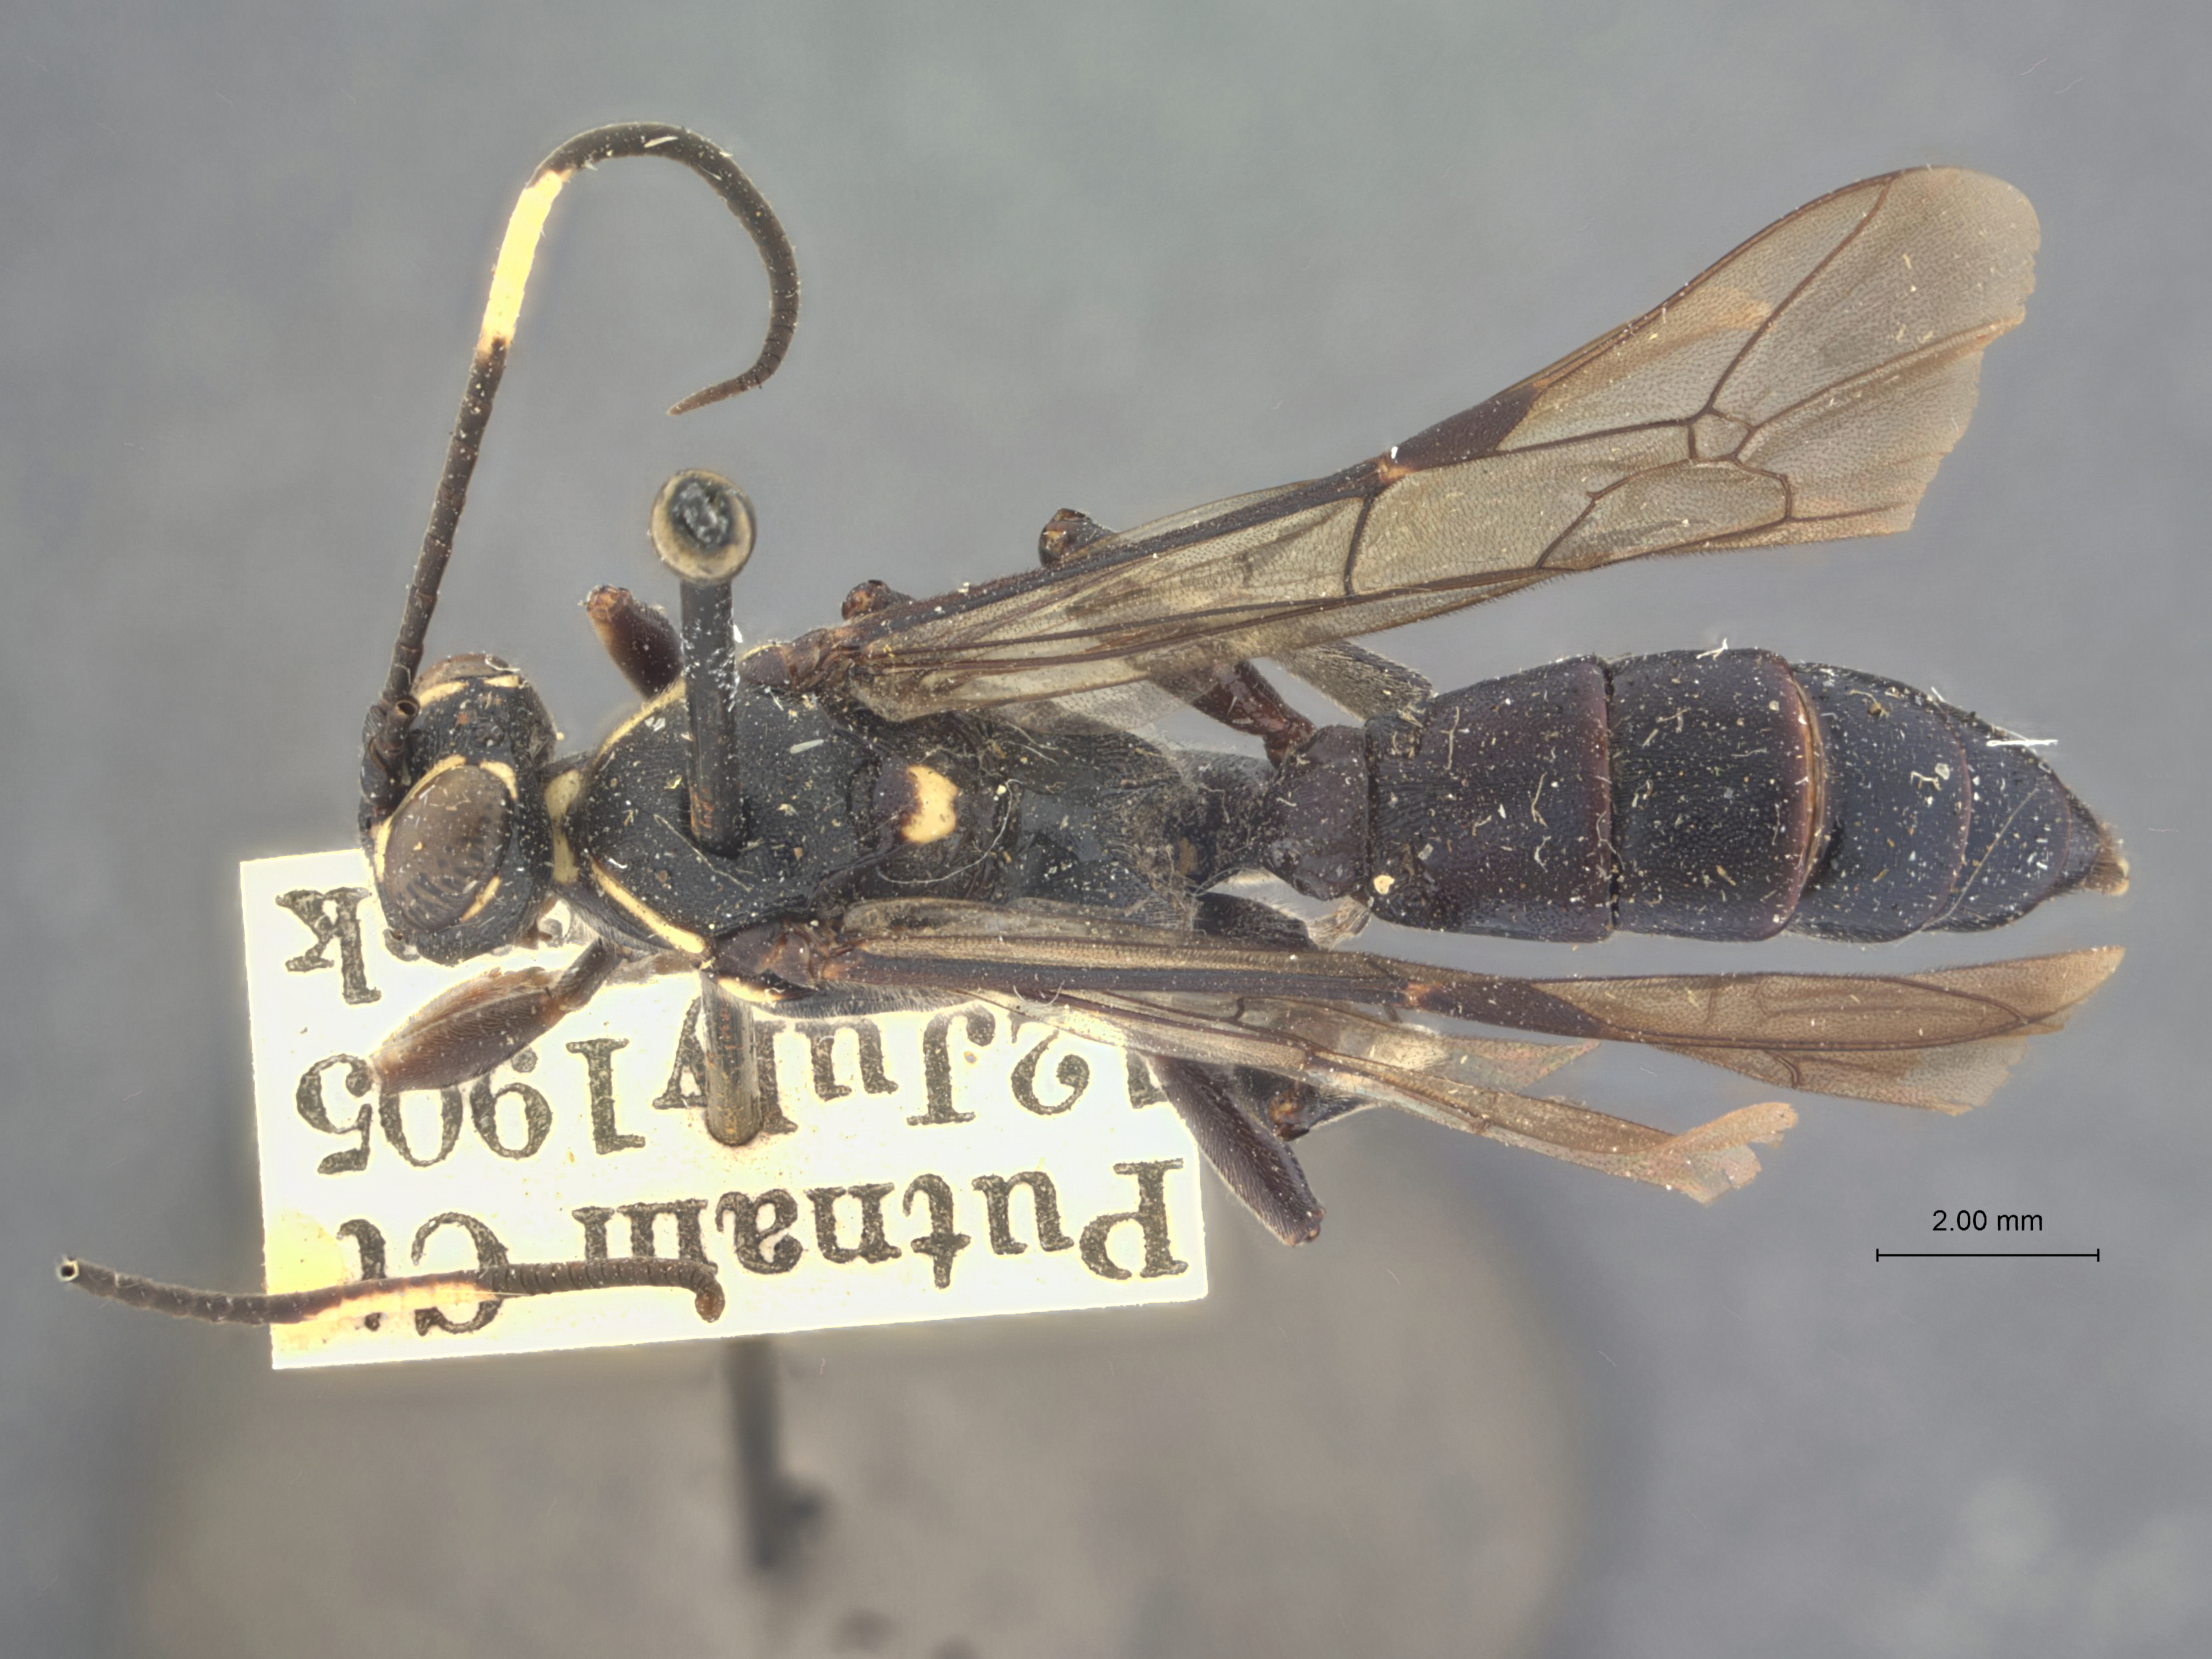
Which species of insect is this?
Amblyteles pequoitorum
